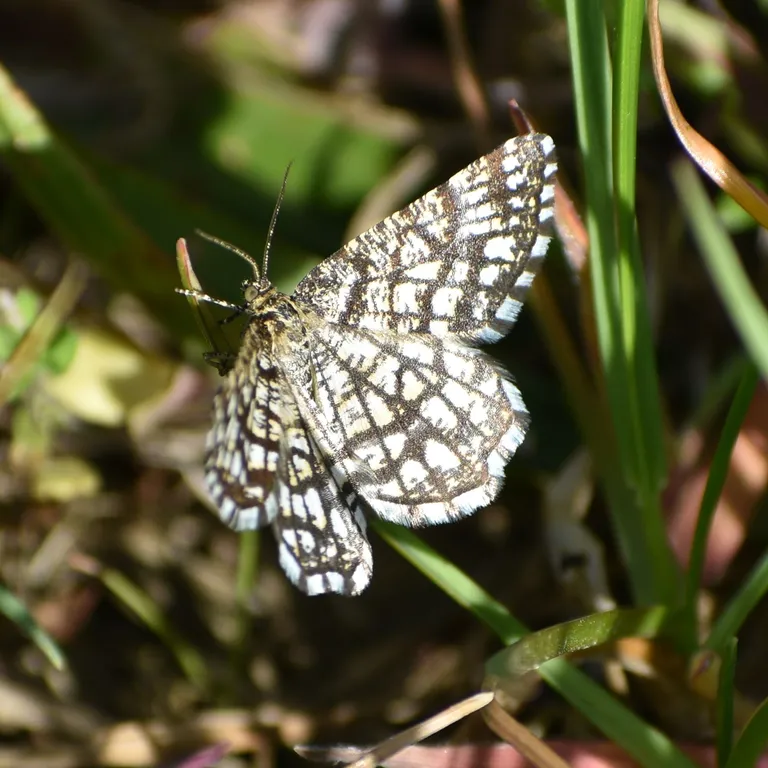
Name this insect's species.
Chiasmia clathrata
